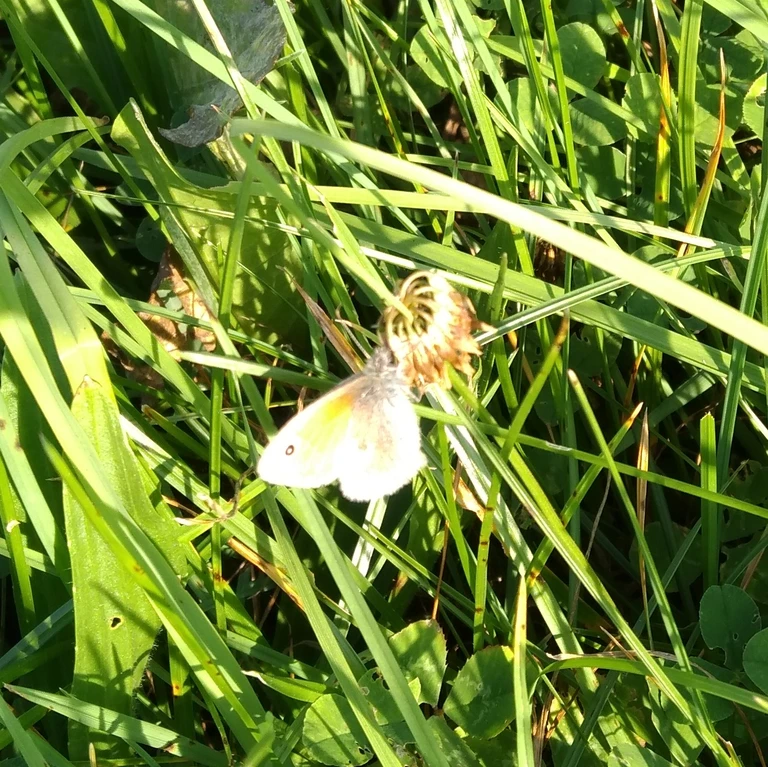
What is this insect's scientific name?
Coenonympha pamphilus
